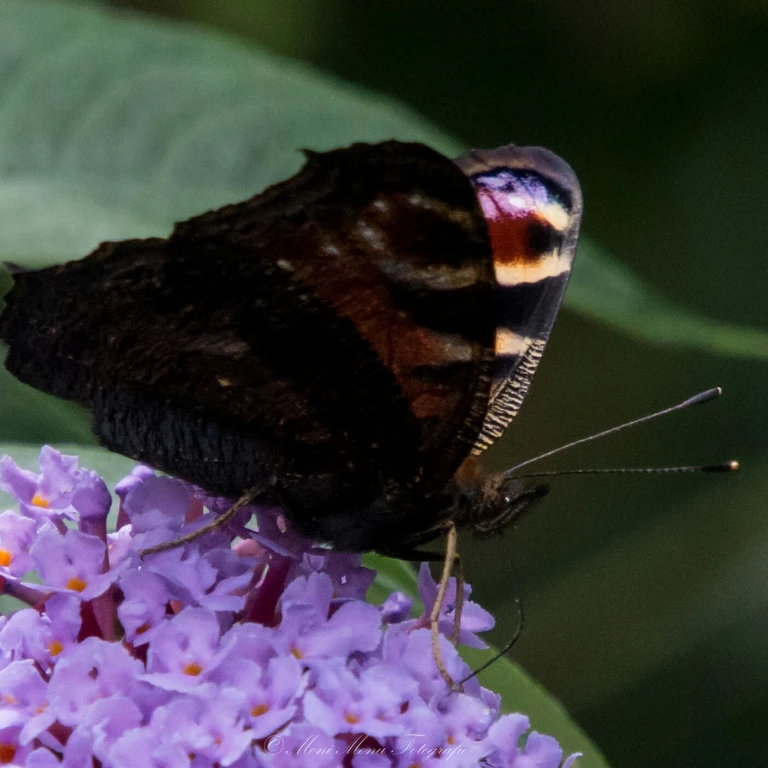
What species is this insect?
Aglais io
